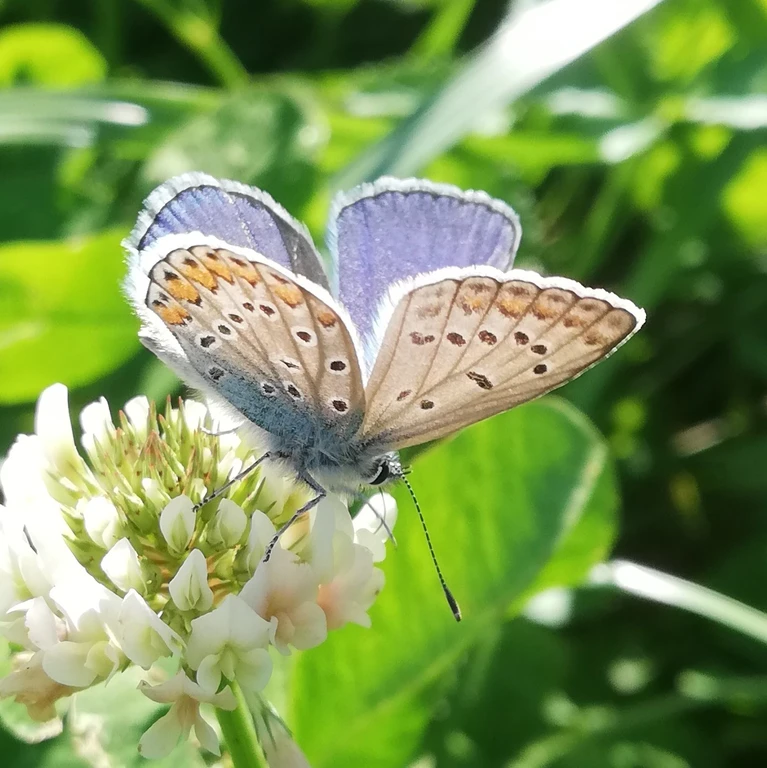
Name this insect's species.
Polyommatus icarus
